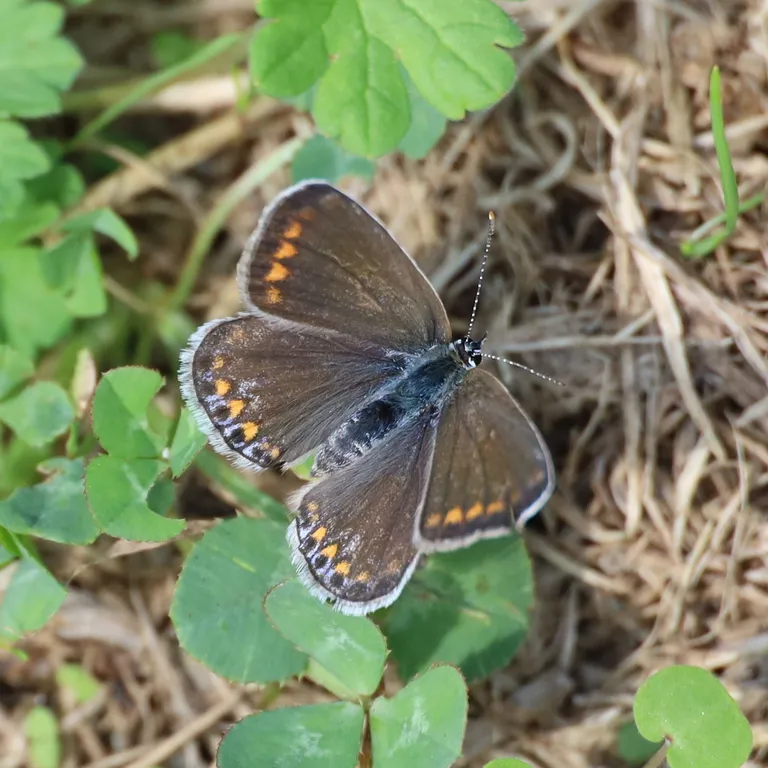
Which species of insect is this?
Polyommatus icarus
